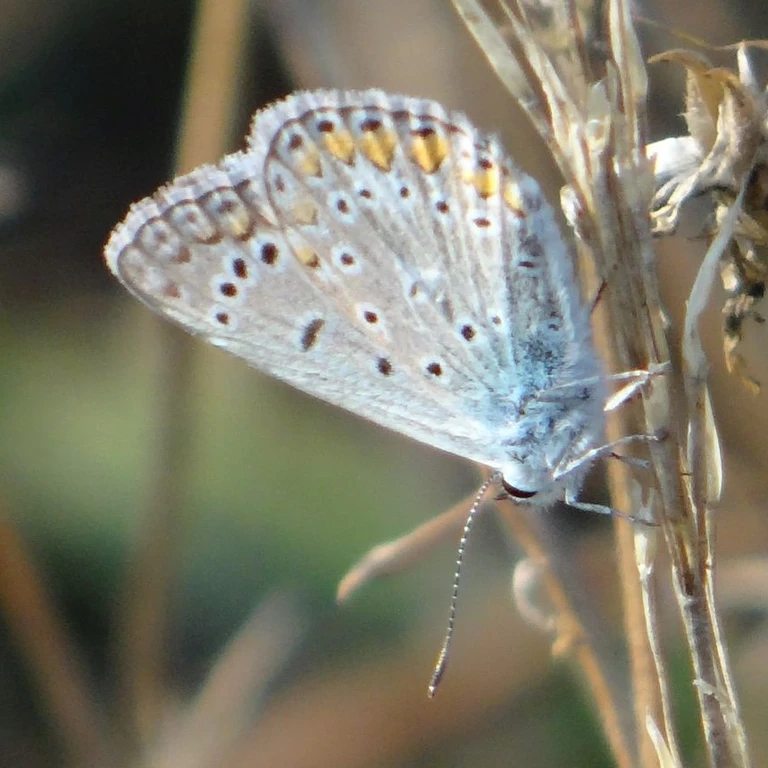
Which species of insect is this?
Polyommatus icarus
